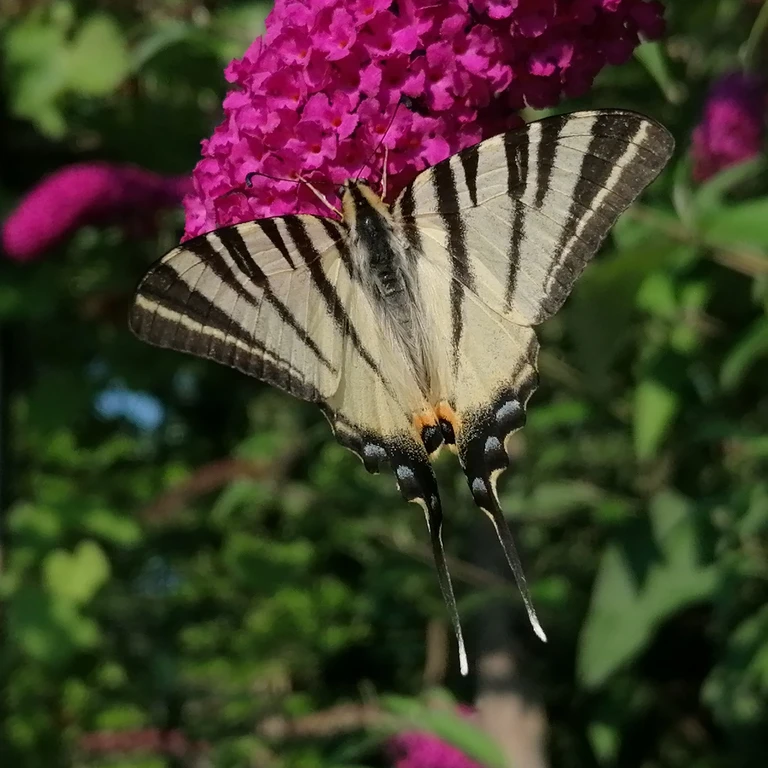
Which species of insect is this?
Iphiclides podalirius
